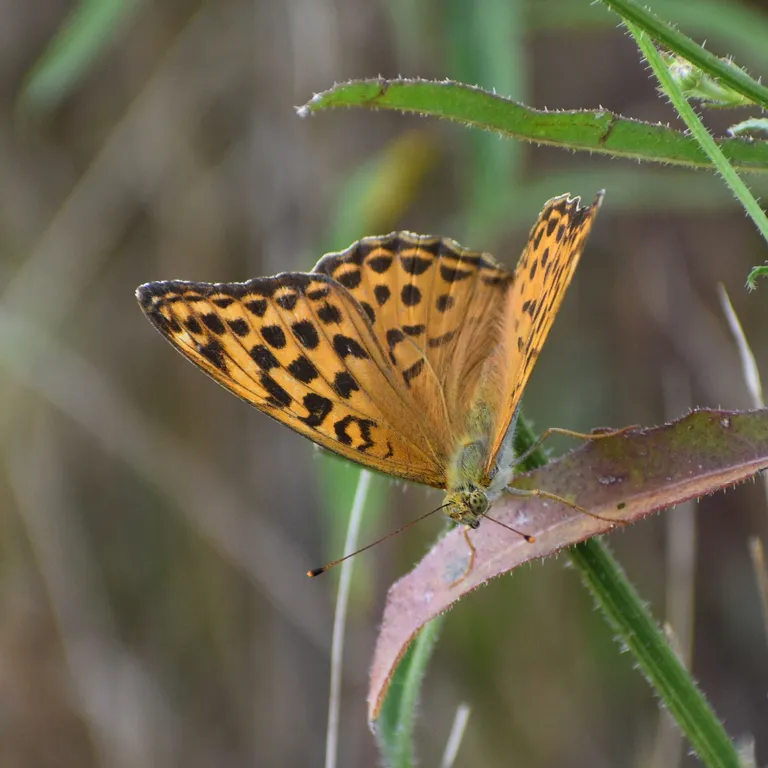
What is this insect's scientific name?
Argynnis paphia
